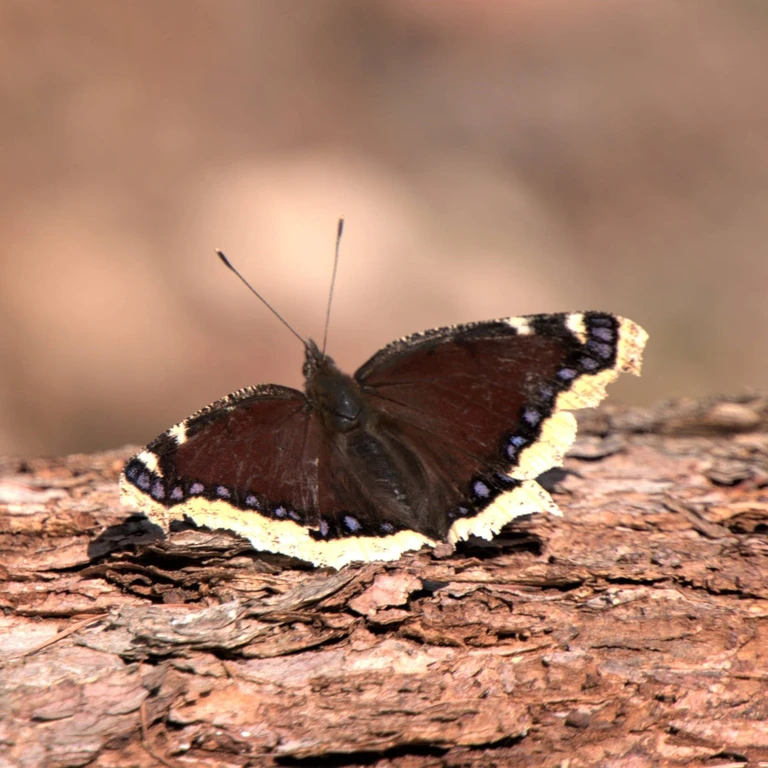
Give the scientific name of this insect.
Nymphalis antiopa
